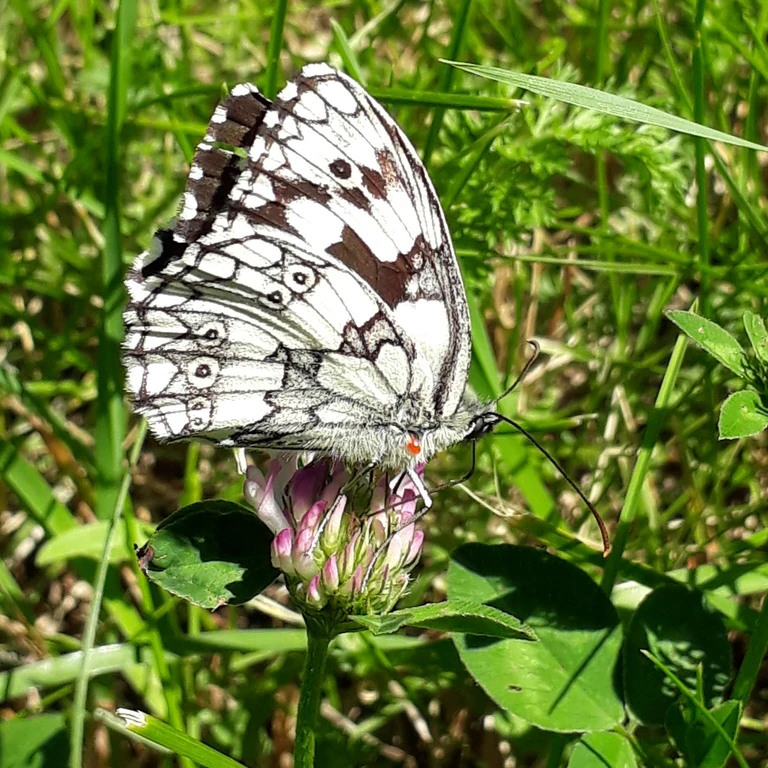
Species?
Melanargia galathea
